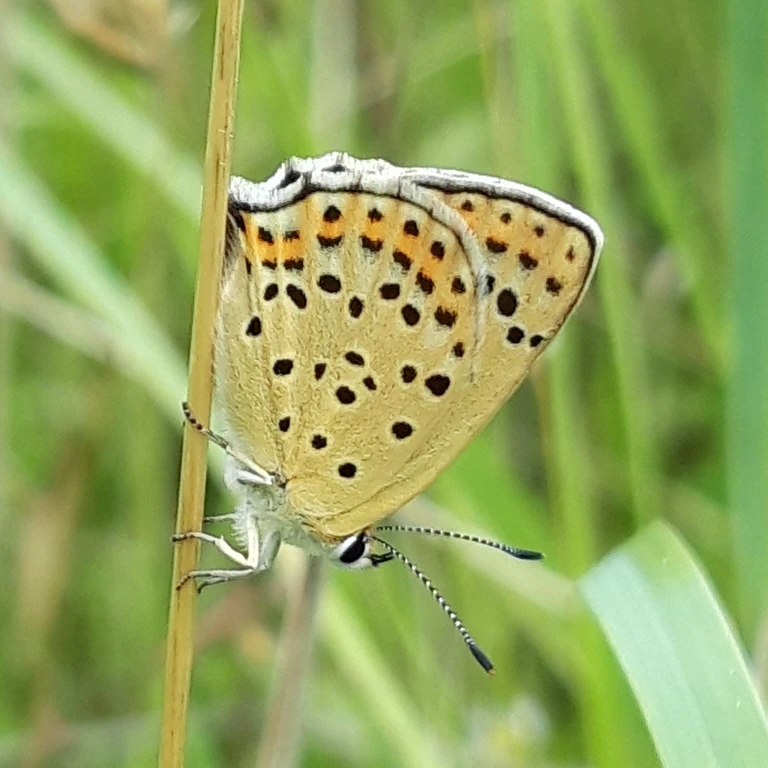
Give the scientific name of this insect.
Lycaena tityrus (also Loweia tityrus)
